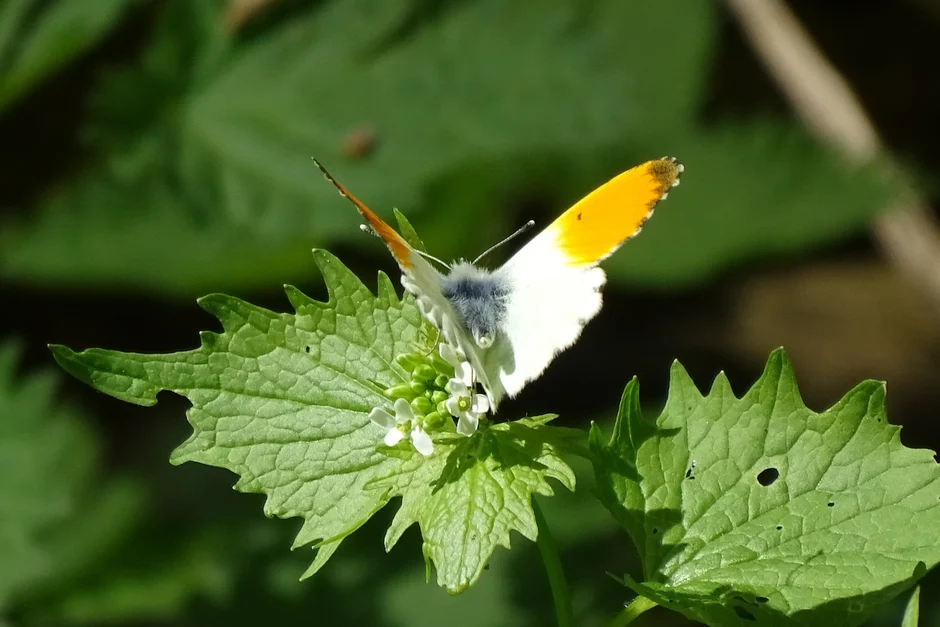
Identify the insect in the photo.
Anthocharis cardamines
